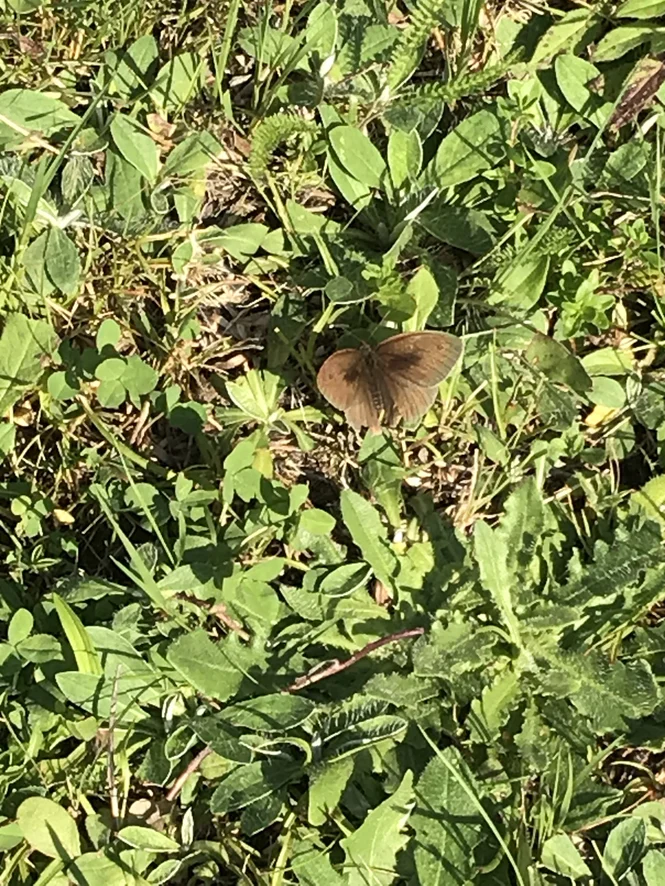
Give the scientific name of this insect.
Maniola jurtina
